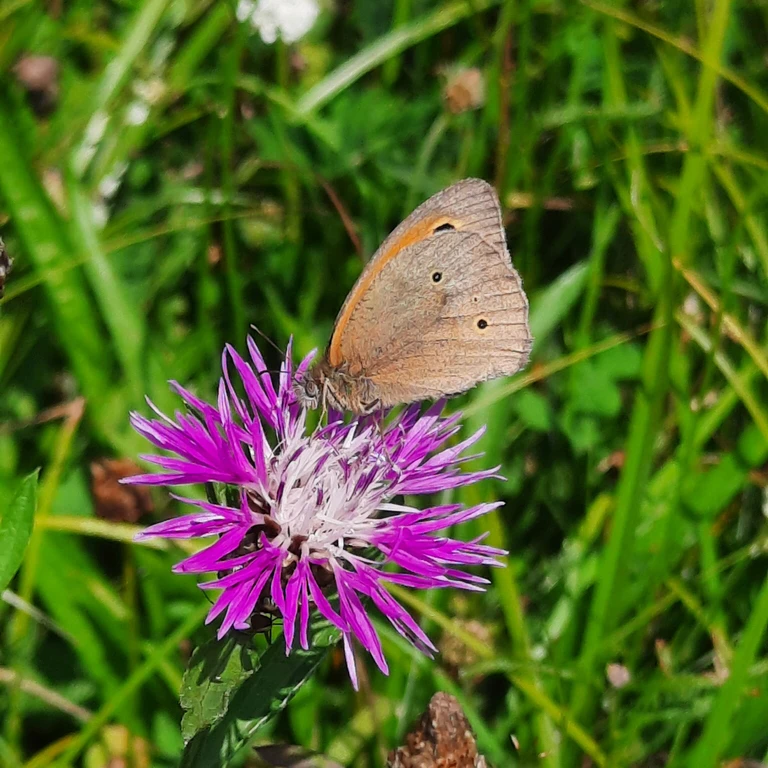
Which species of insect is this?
Maniola jurtina
